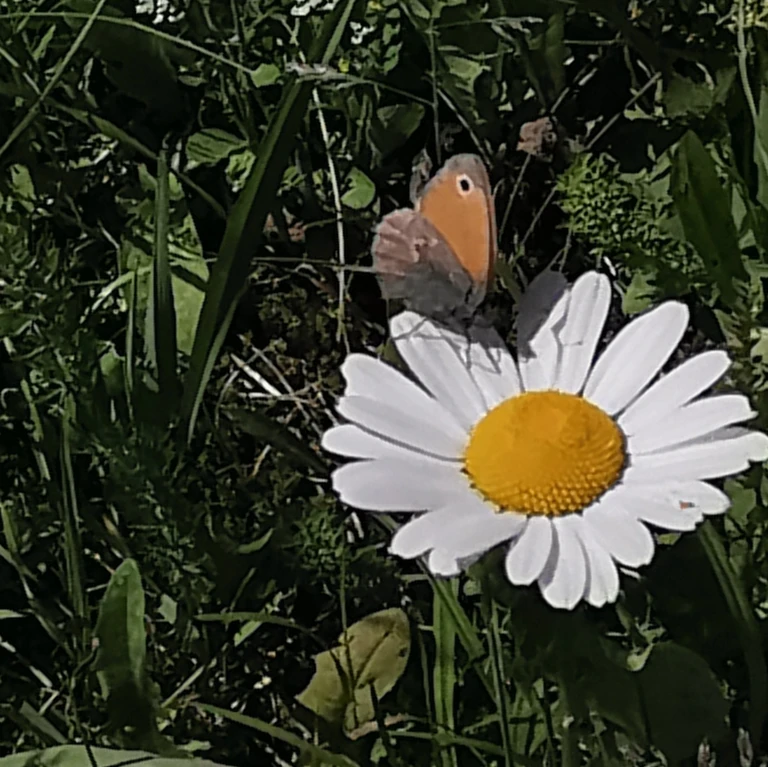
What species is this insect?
Coenonympha pamphilus
